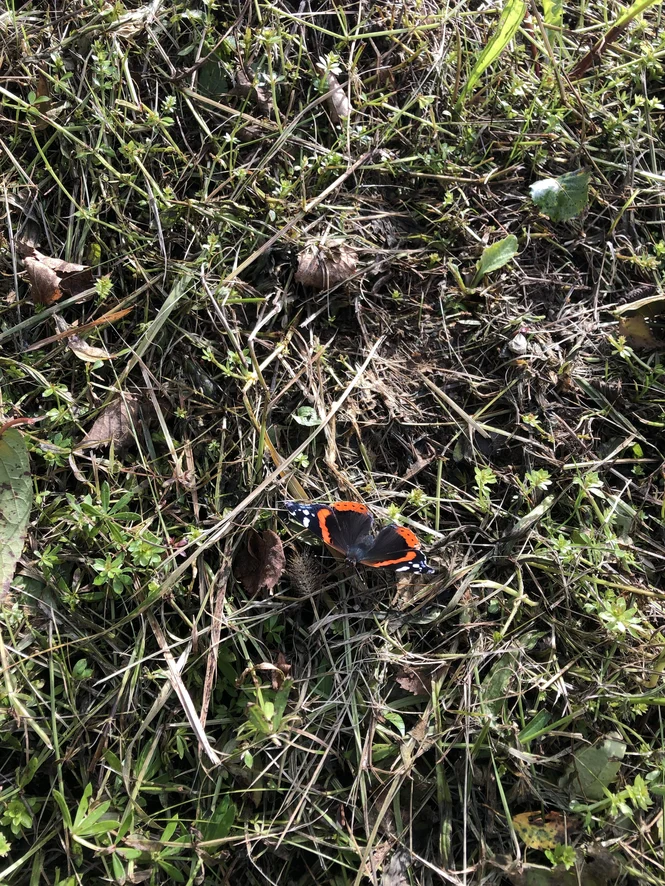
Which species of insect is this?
Vanessa atalanta
